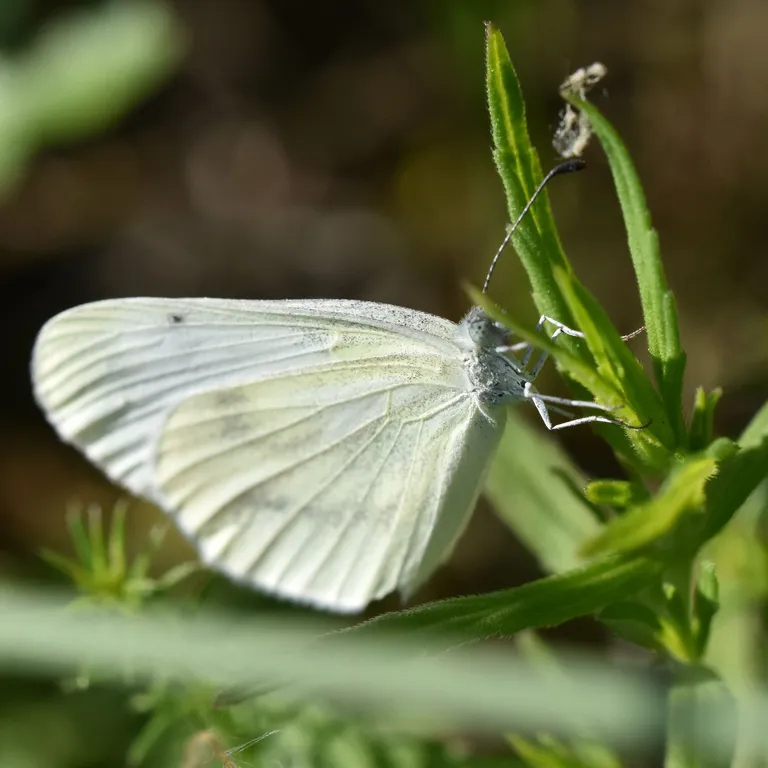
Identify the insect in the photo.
Leptidea sinapis/juvernica
